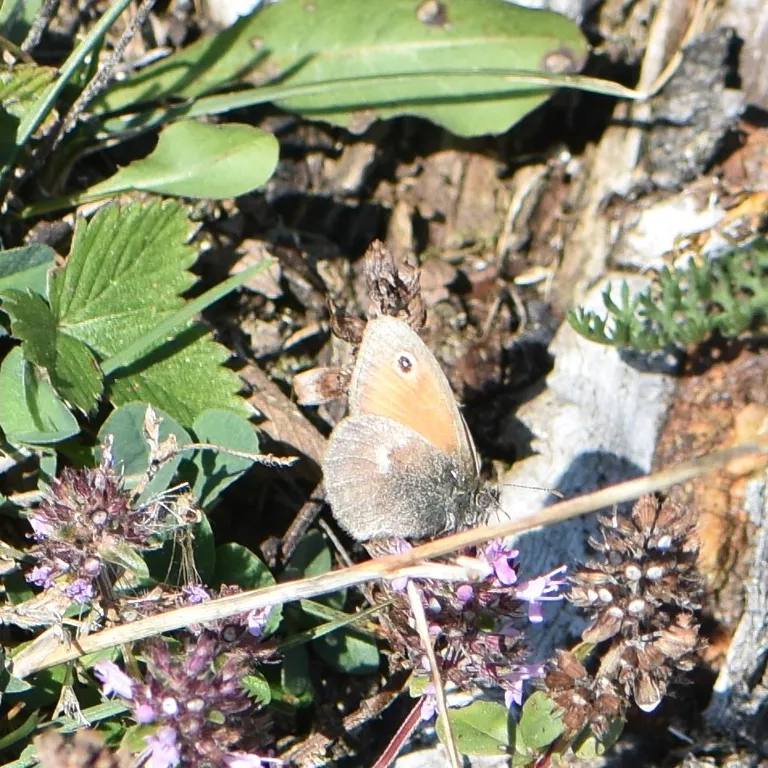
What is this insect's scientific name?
Coenonympha pamphilus
